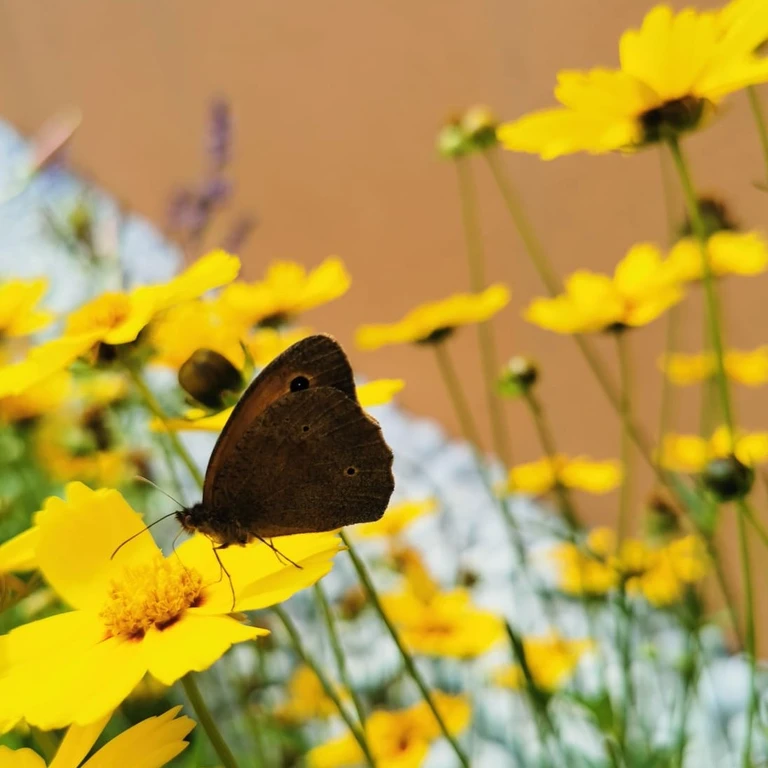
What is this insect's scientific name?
Maniola jurtina
